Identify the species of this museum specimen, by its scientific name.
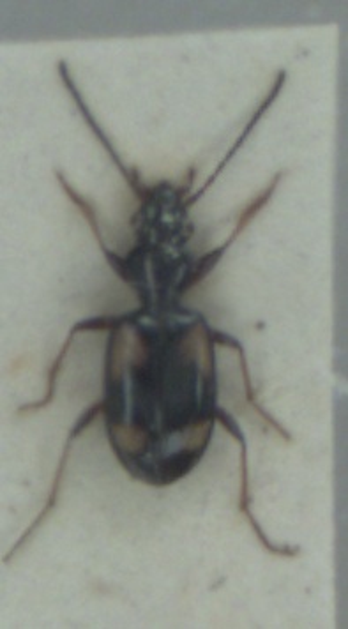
Bembidion illigeri
